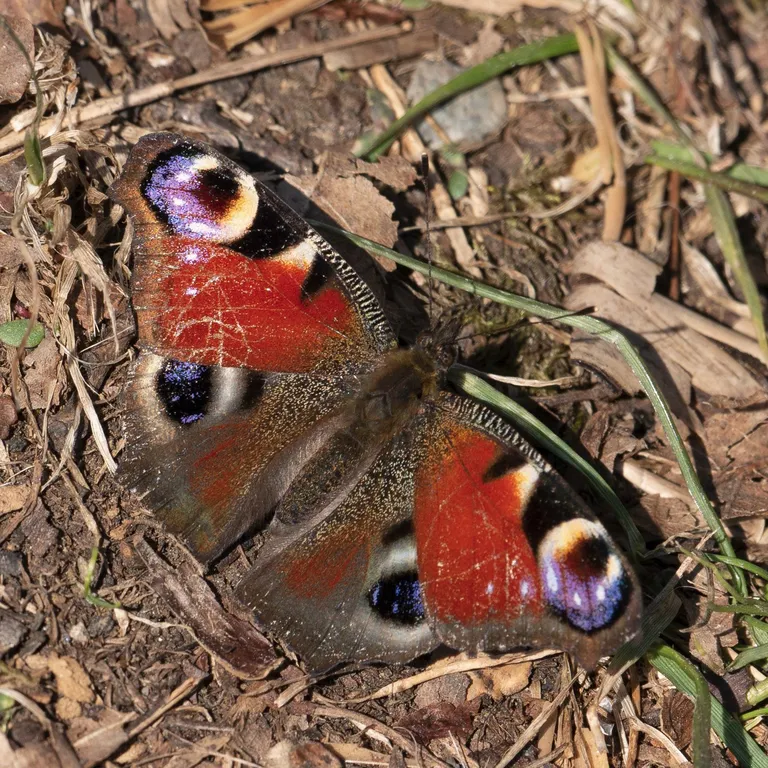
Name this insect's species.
Aglais io
